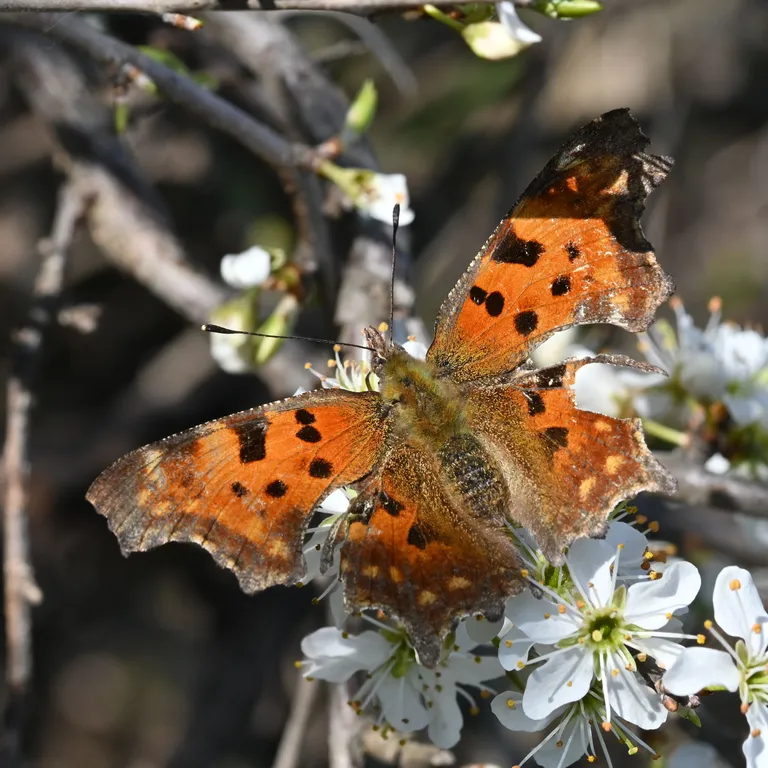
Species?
Polygonia c-album
